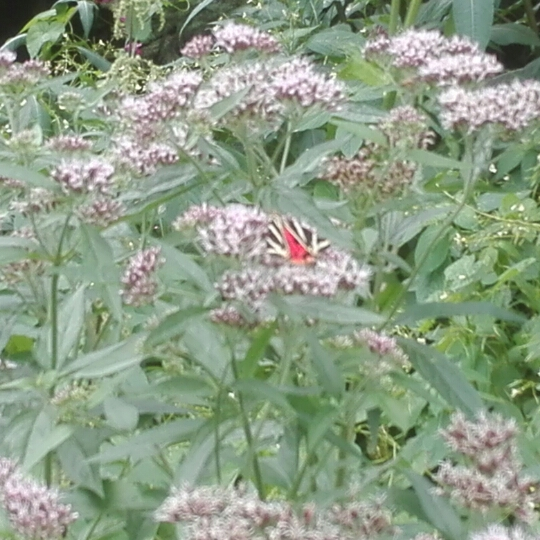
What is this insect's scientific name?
Euplagia quadripunctaria
